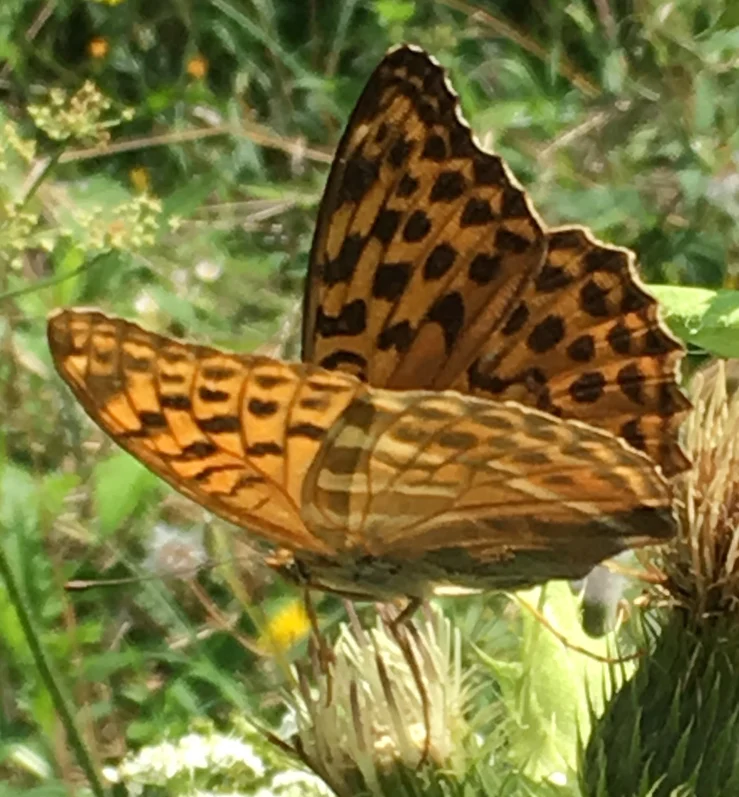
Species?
Argynnis paphia
